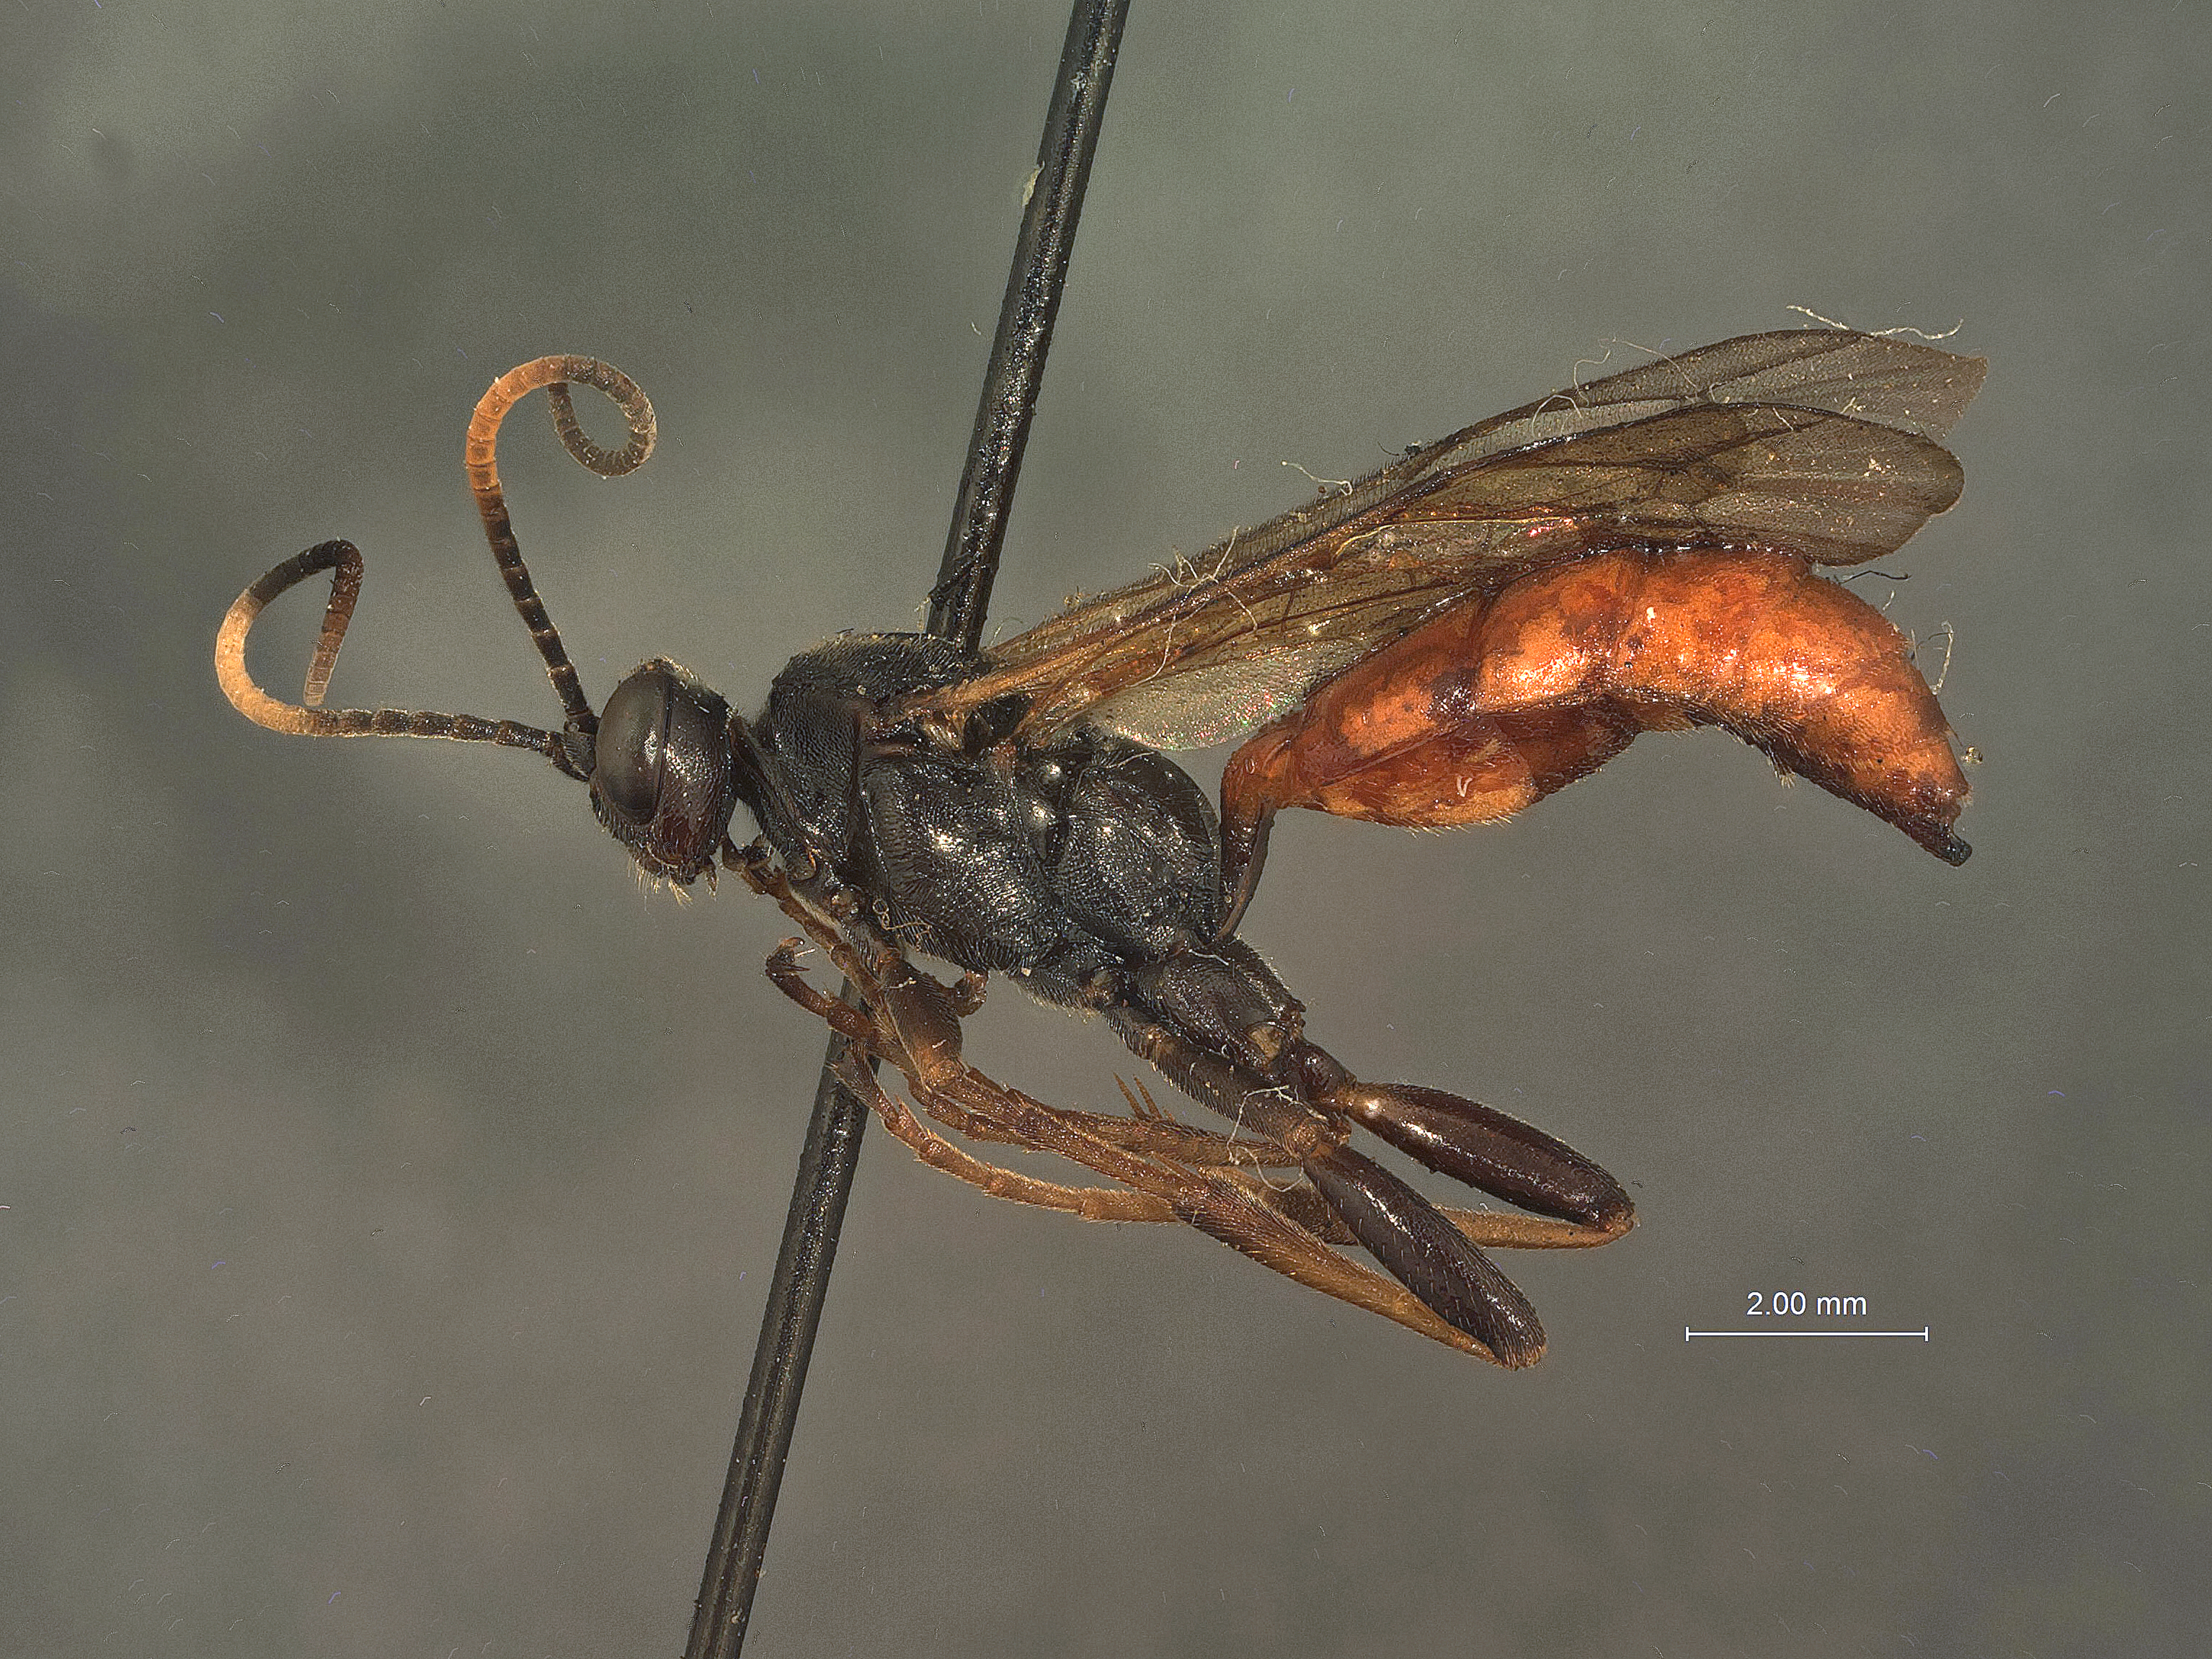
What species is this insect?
Amblyteles ctenuchae
